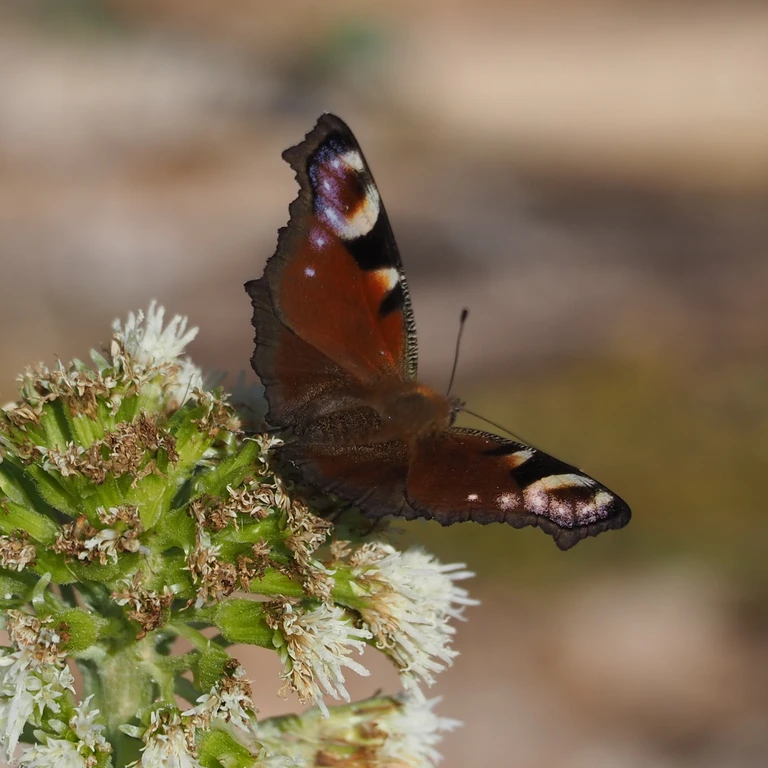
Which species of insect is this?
Aglais io
